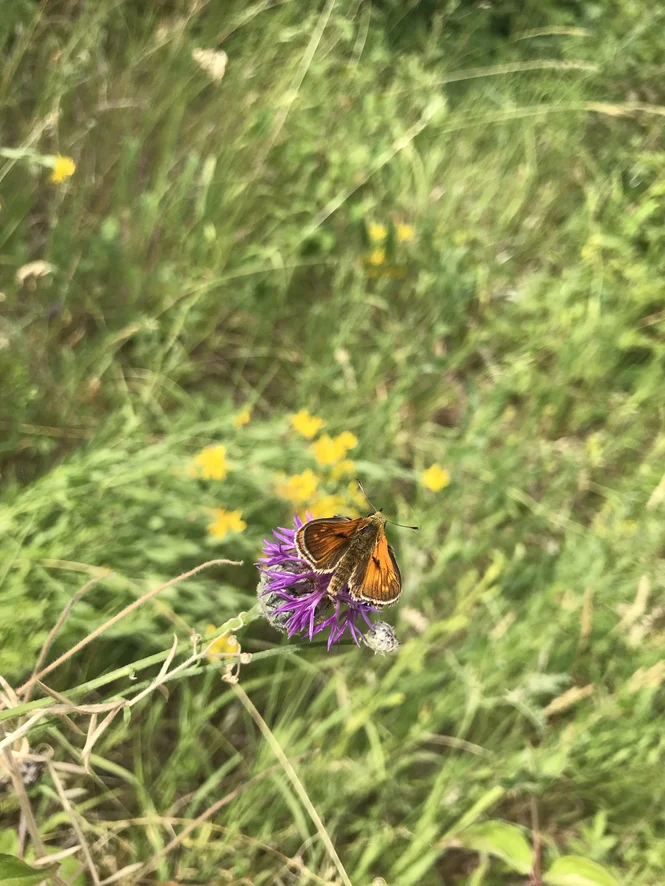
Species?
Ochlodes sylvanus (also Ochlodes venata)
